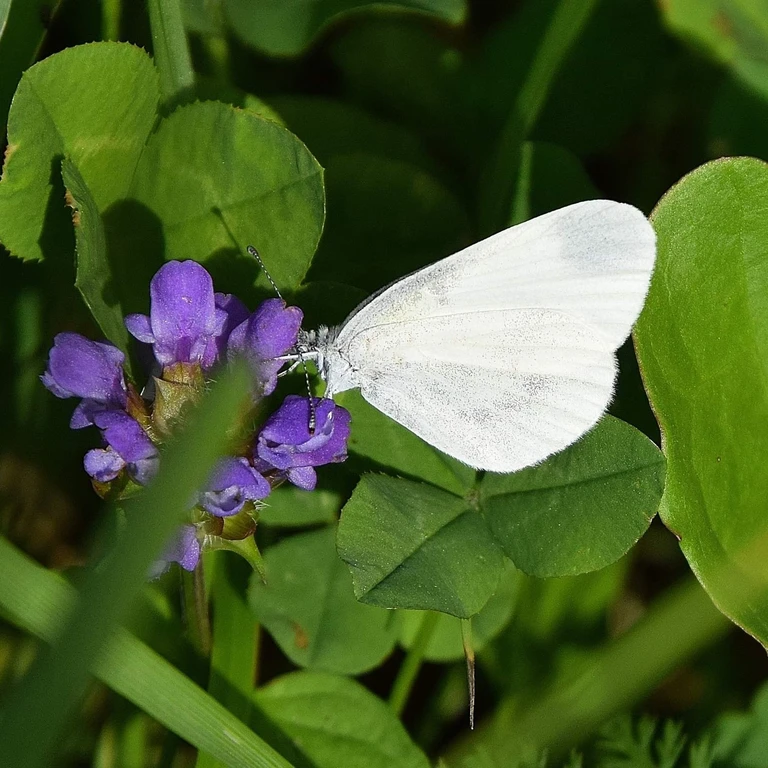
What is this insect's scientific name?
Leptidea sinapis/juvernica
